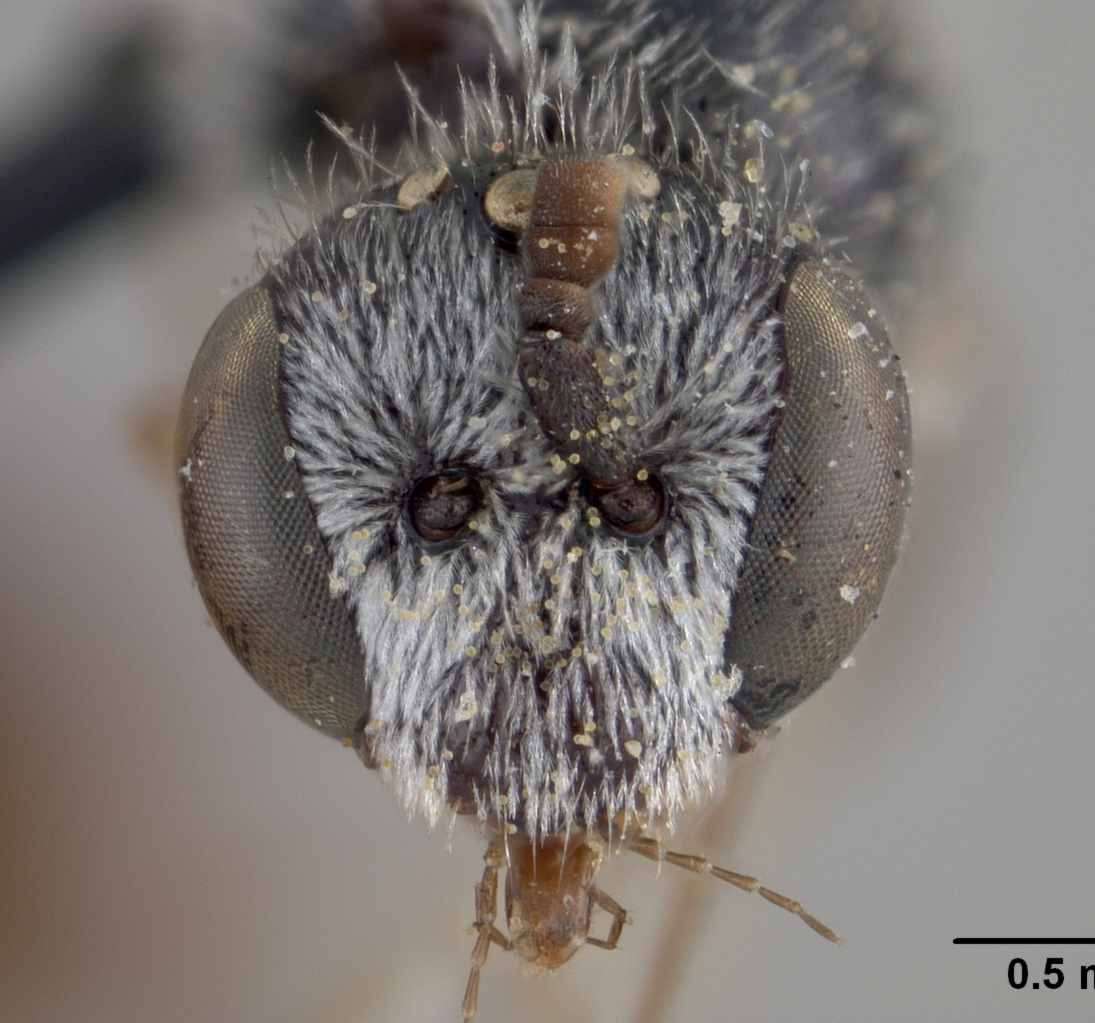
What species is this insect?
Sphecodes nephelotus
